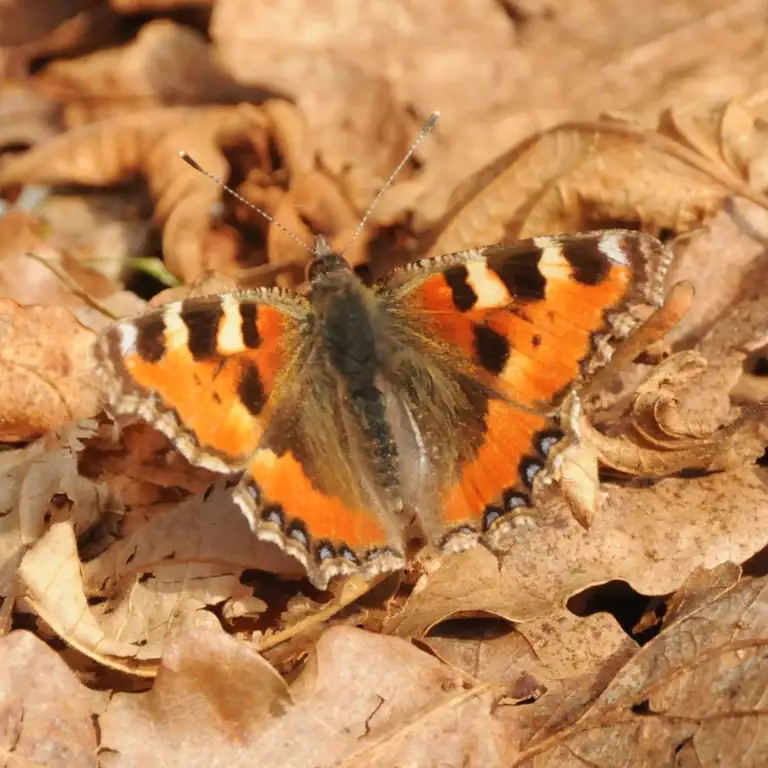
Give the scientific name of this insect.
Aglais urticae
